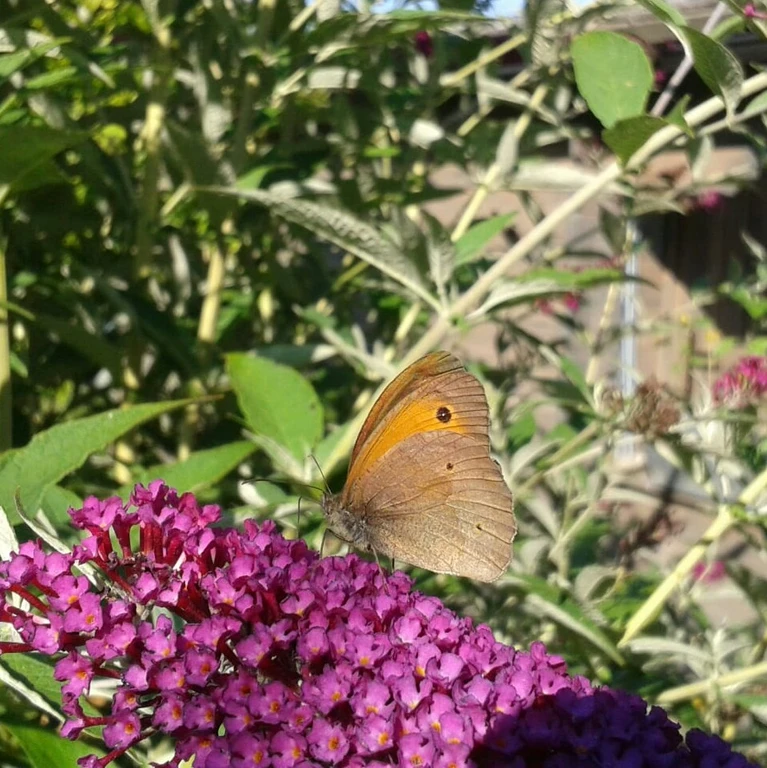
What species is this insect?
Maniola jurtina
